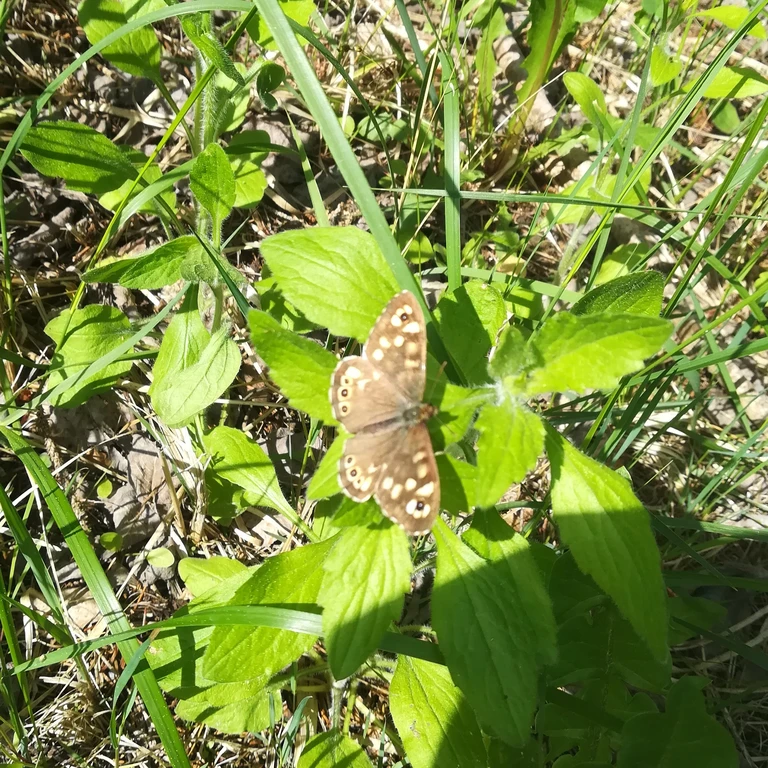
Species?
Pararge aegeria
